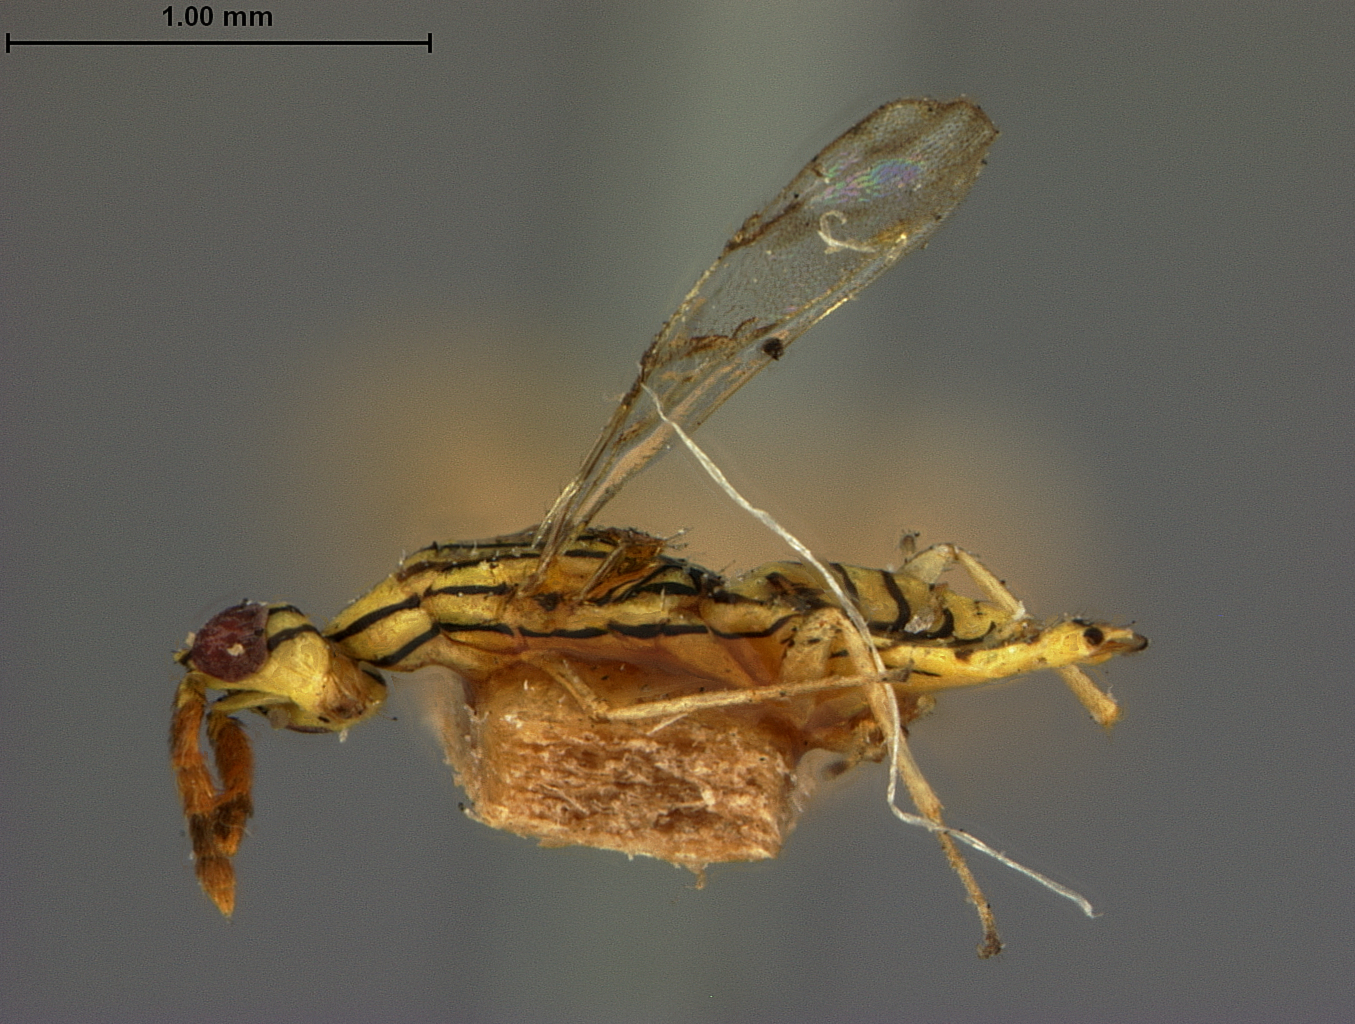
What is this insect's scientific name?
Hippocephalus multilineatus
